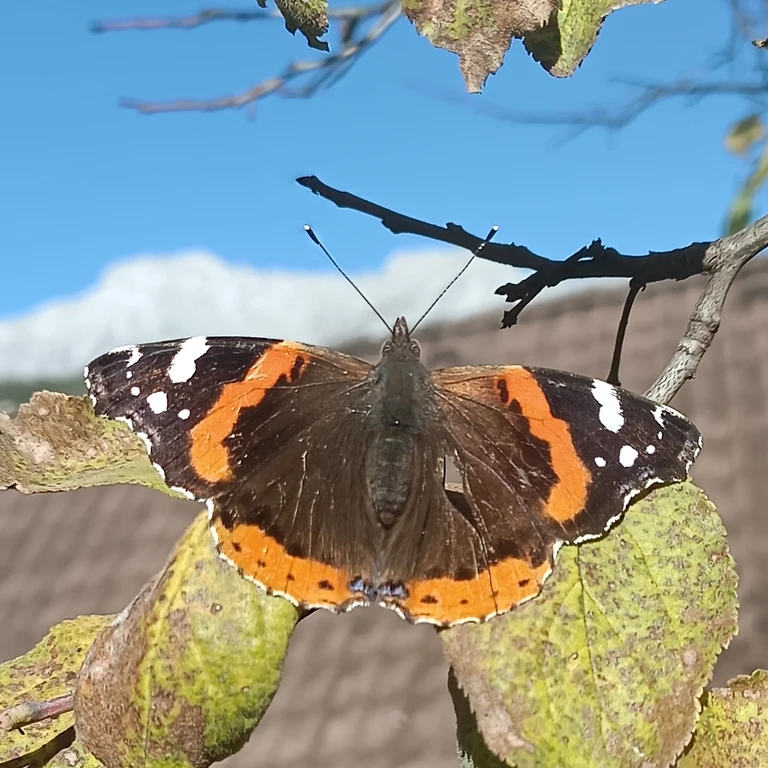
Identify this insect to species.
Vanessa atalanta
